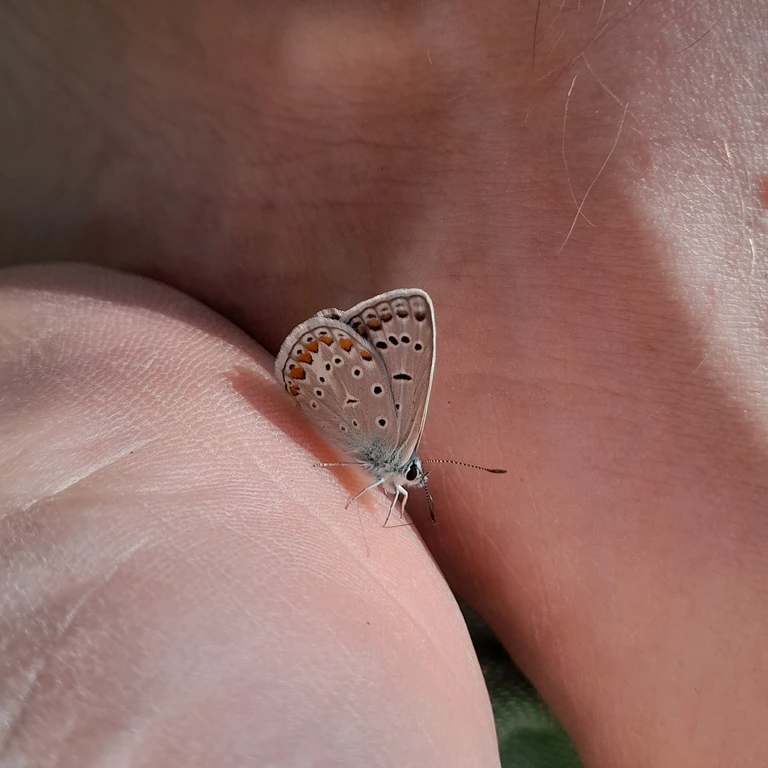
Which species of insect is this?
Polyommatus icarus
